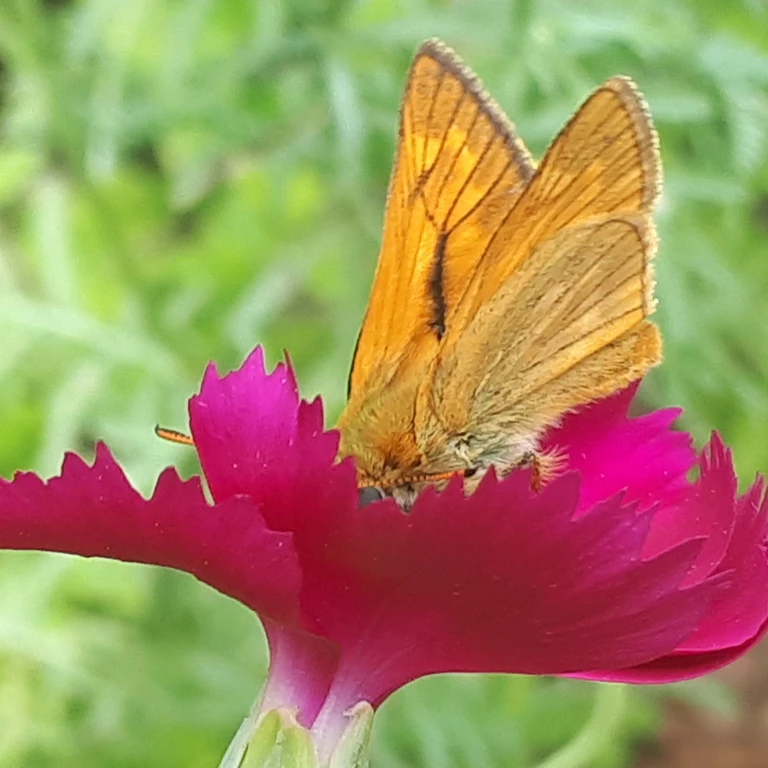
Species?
Ochlodes sylvanus (also Ochlodes venata)
